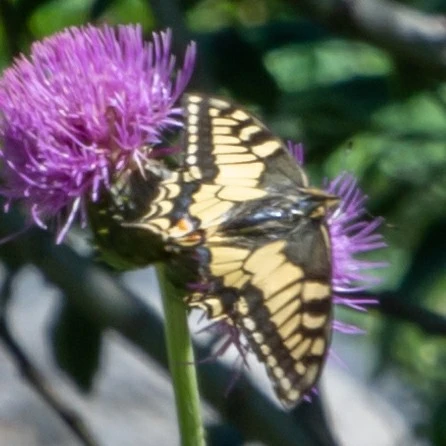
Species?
Papilio machaon
